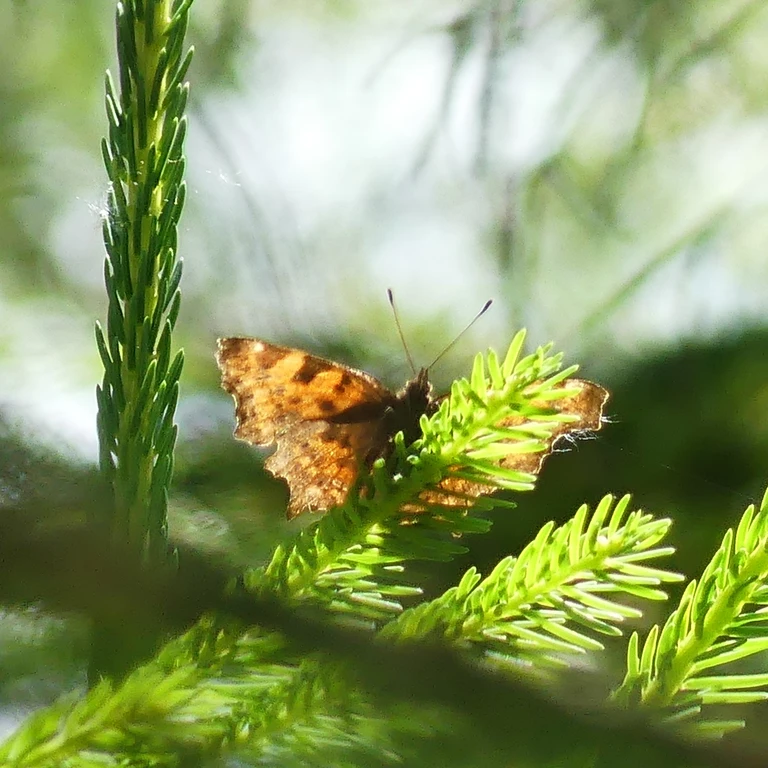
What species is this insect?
Polygonia c-album
